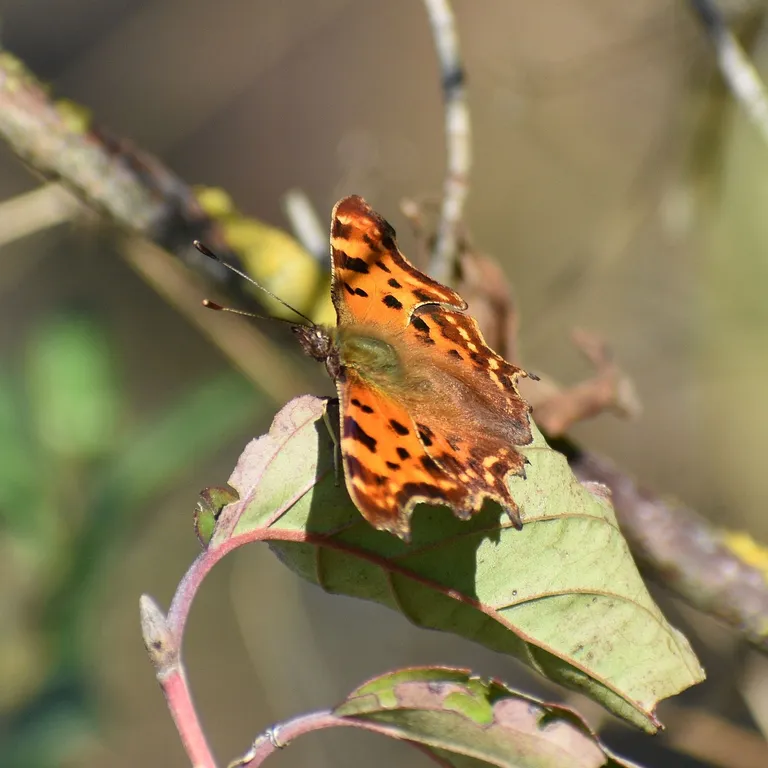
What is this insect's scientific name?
Polygonia c-album
